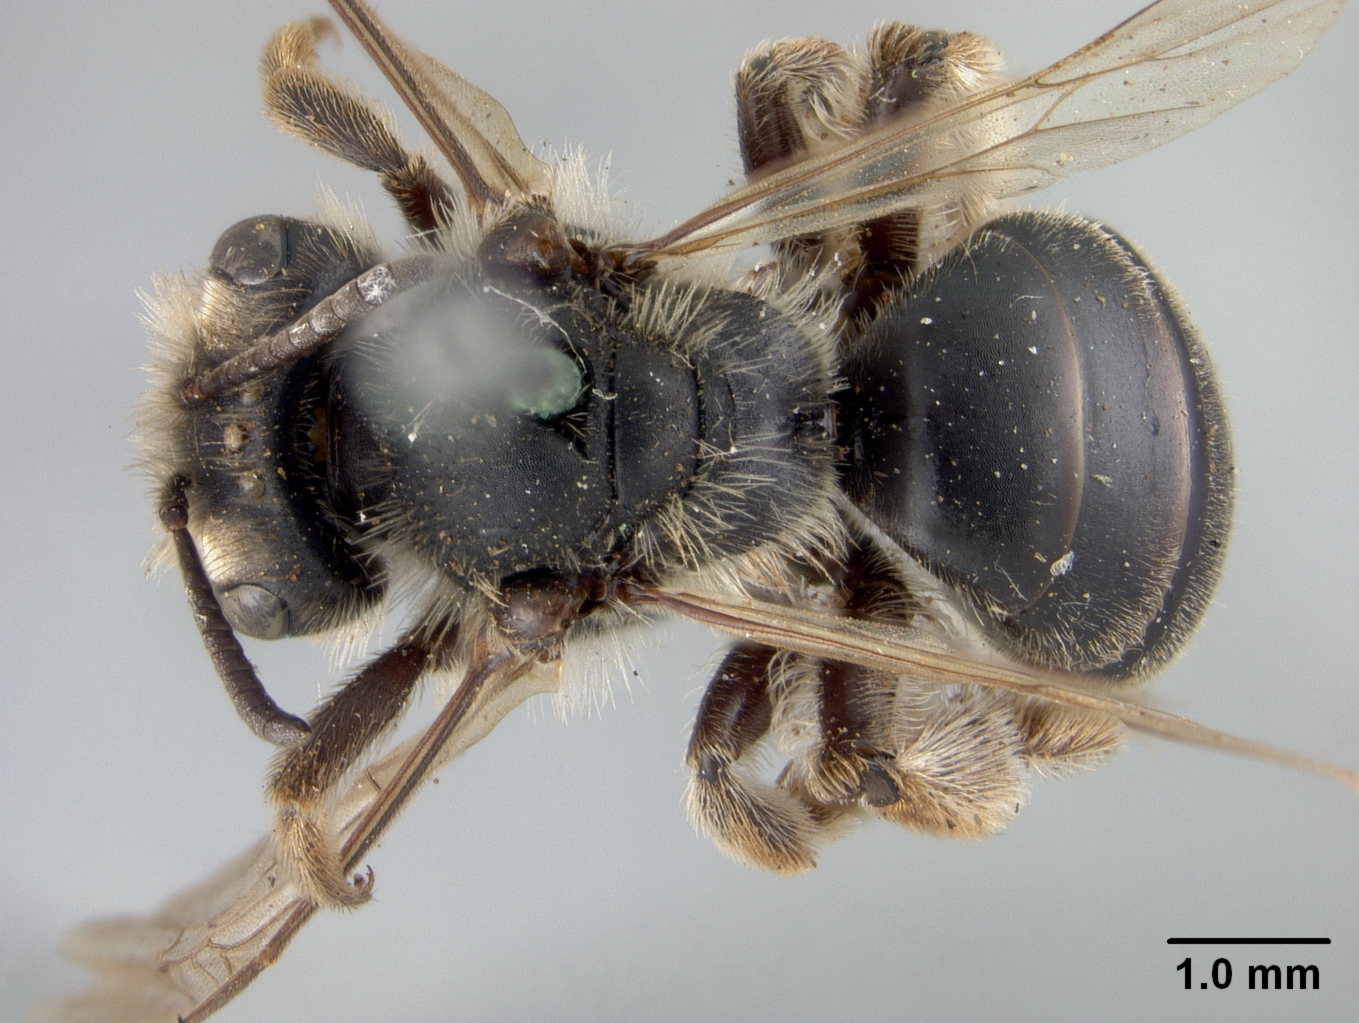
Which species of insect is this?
Andrena limnanthis
